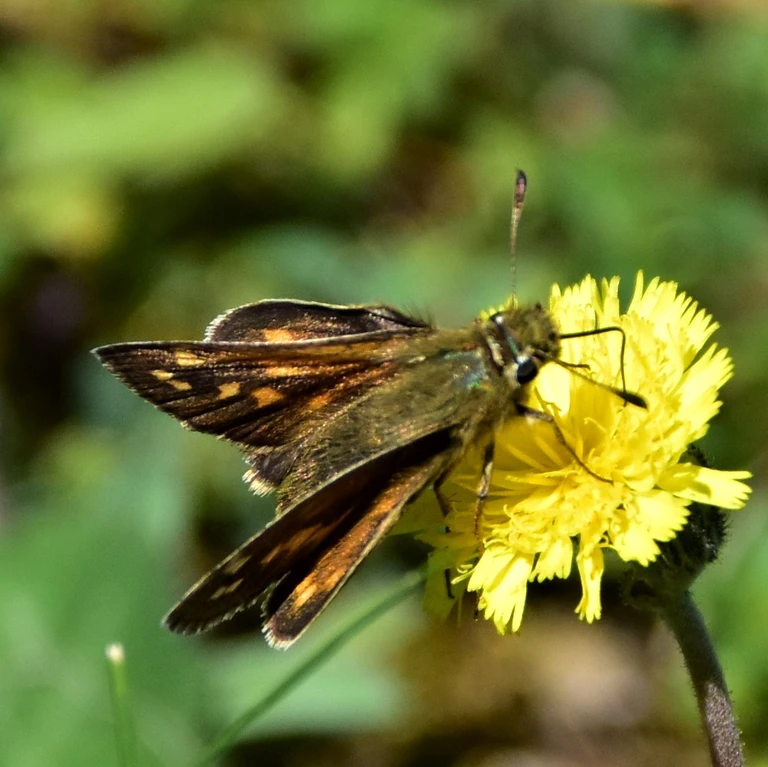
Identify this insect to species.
Hesperia comma
